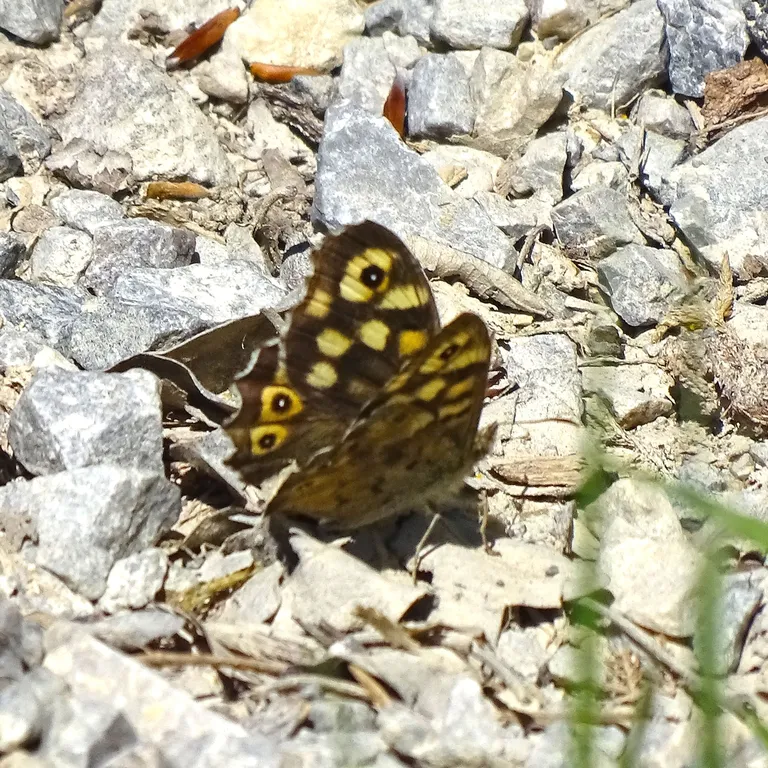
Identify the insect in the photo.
Pararge aegeria
